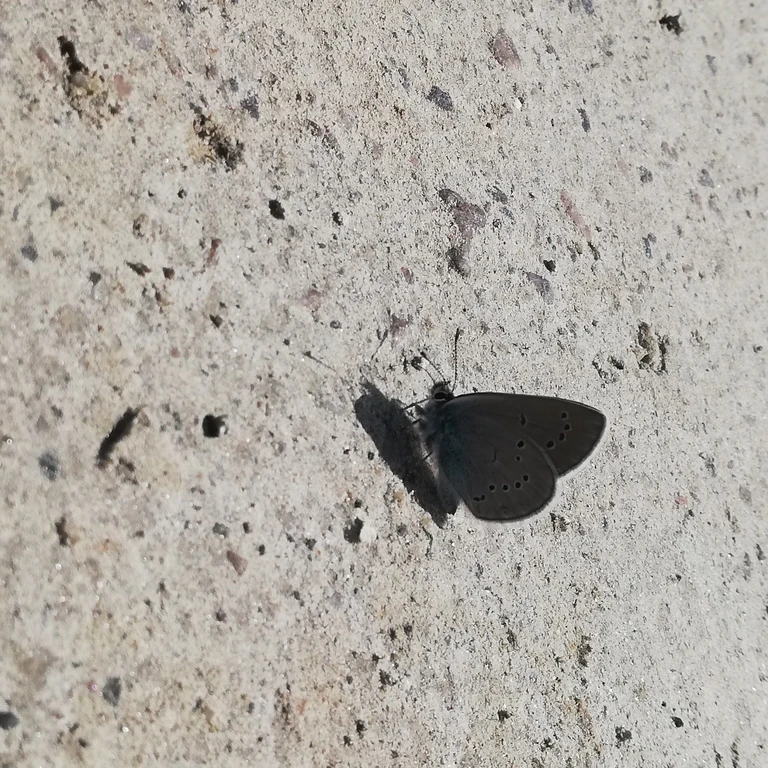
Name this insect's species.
Cyaniris semiargus
